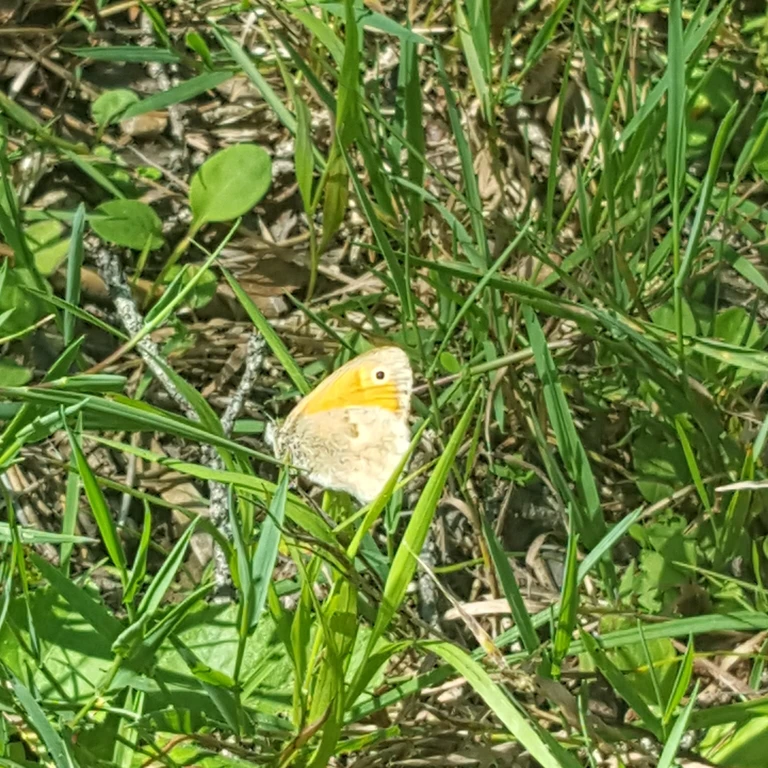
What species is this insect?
Coenonympha pamphilus
